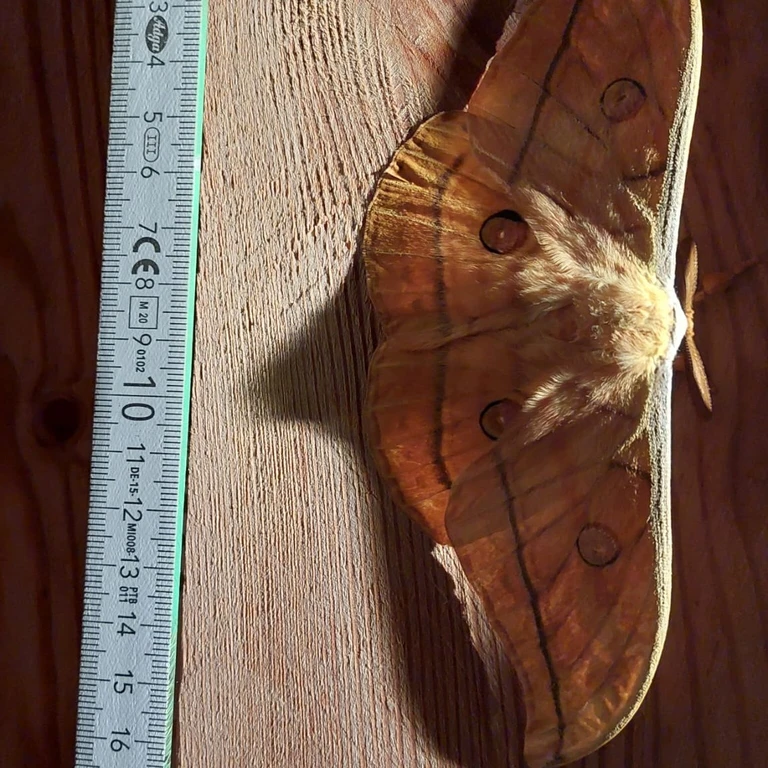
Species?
Antheraea yamamai
